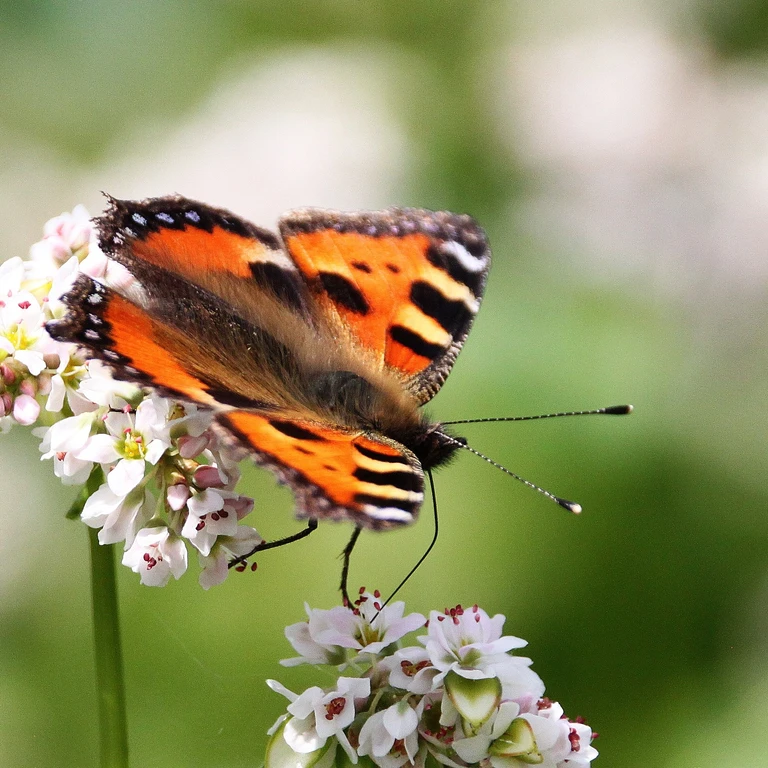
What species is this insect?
Aglais urticae
